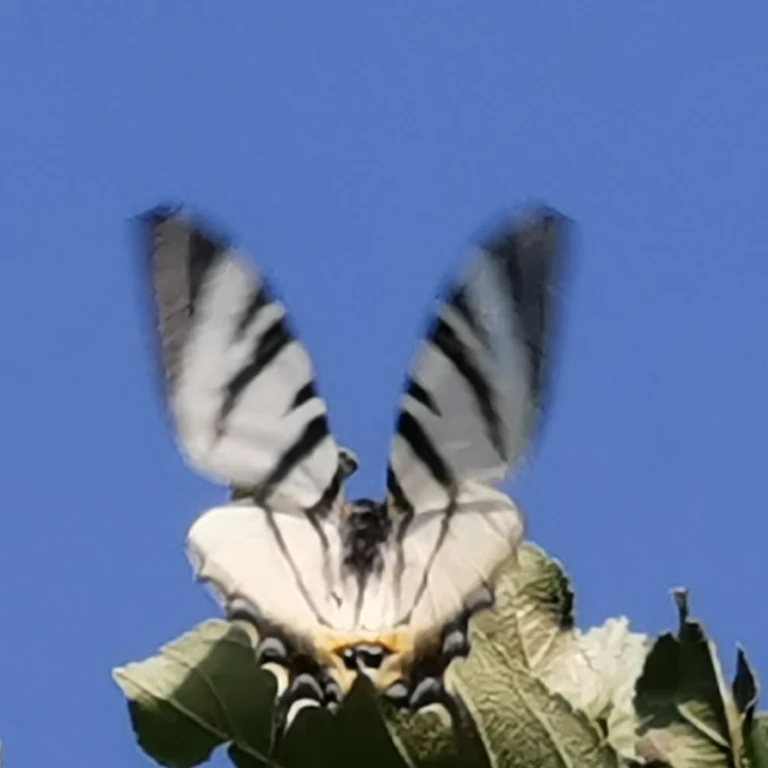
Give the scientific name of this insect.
Iphiclides podalirius
